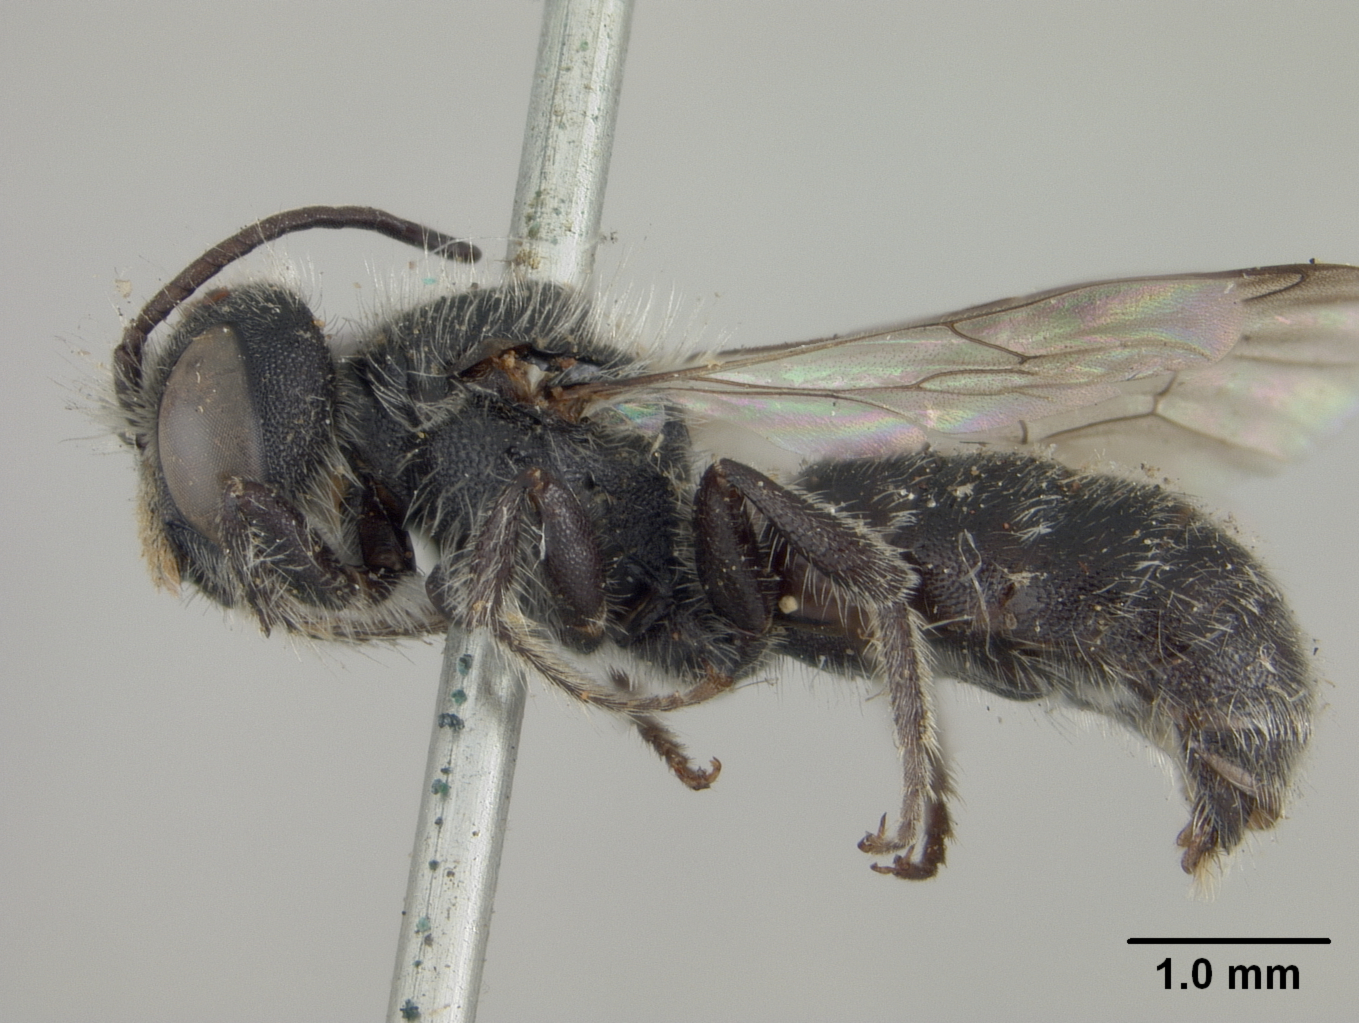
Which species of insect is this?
Robertsonella gleasoni
